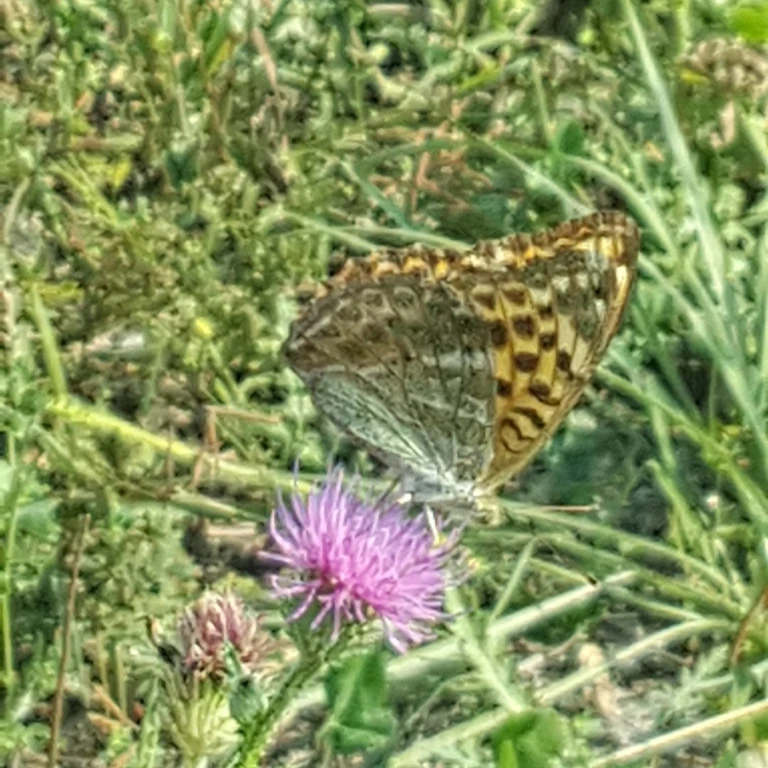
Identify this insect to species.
Argynnis paphia
